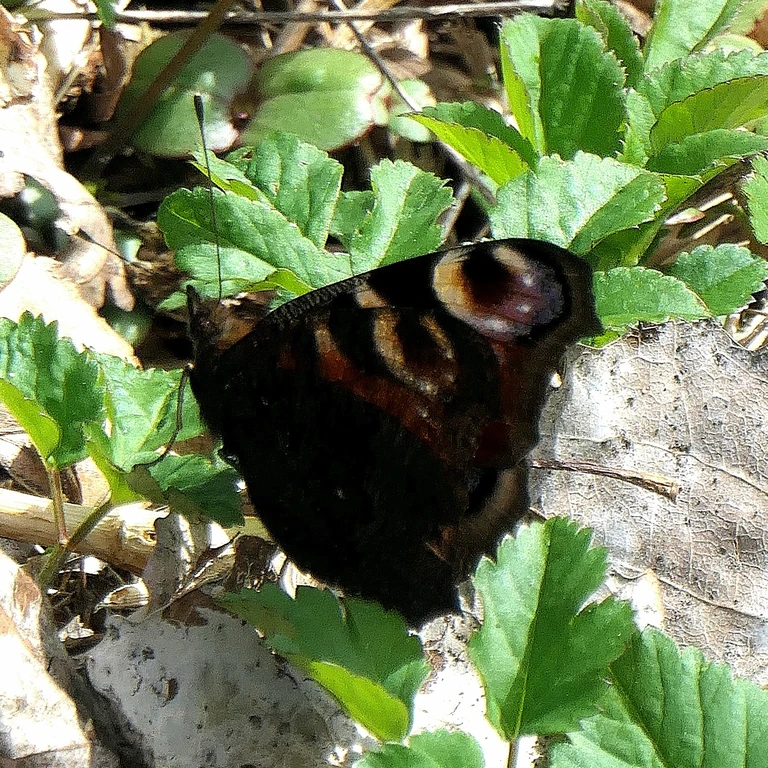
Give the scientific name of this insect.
Aglais io
